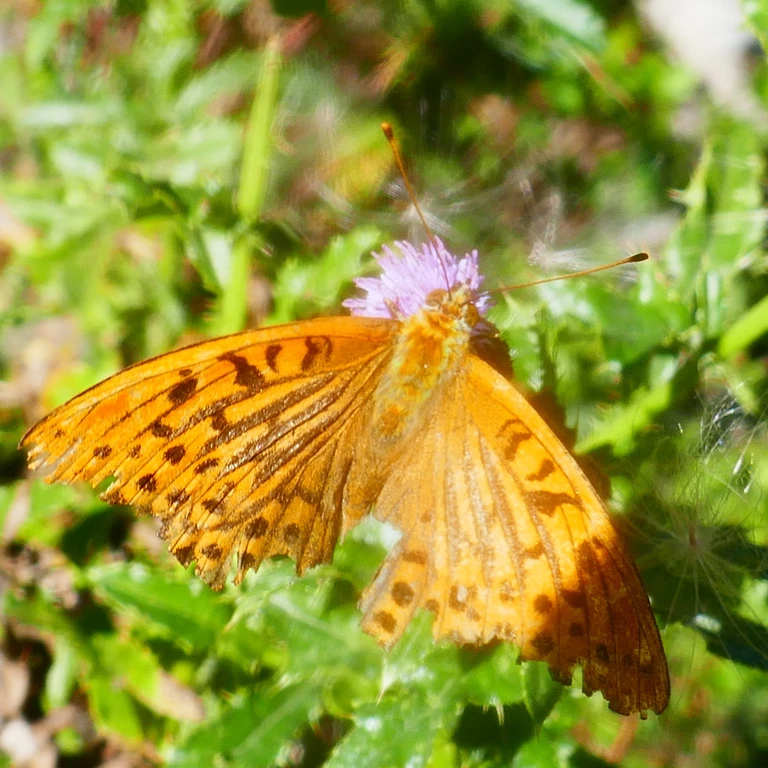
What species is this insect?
Argynnis paphia
